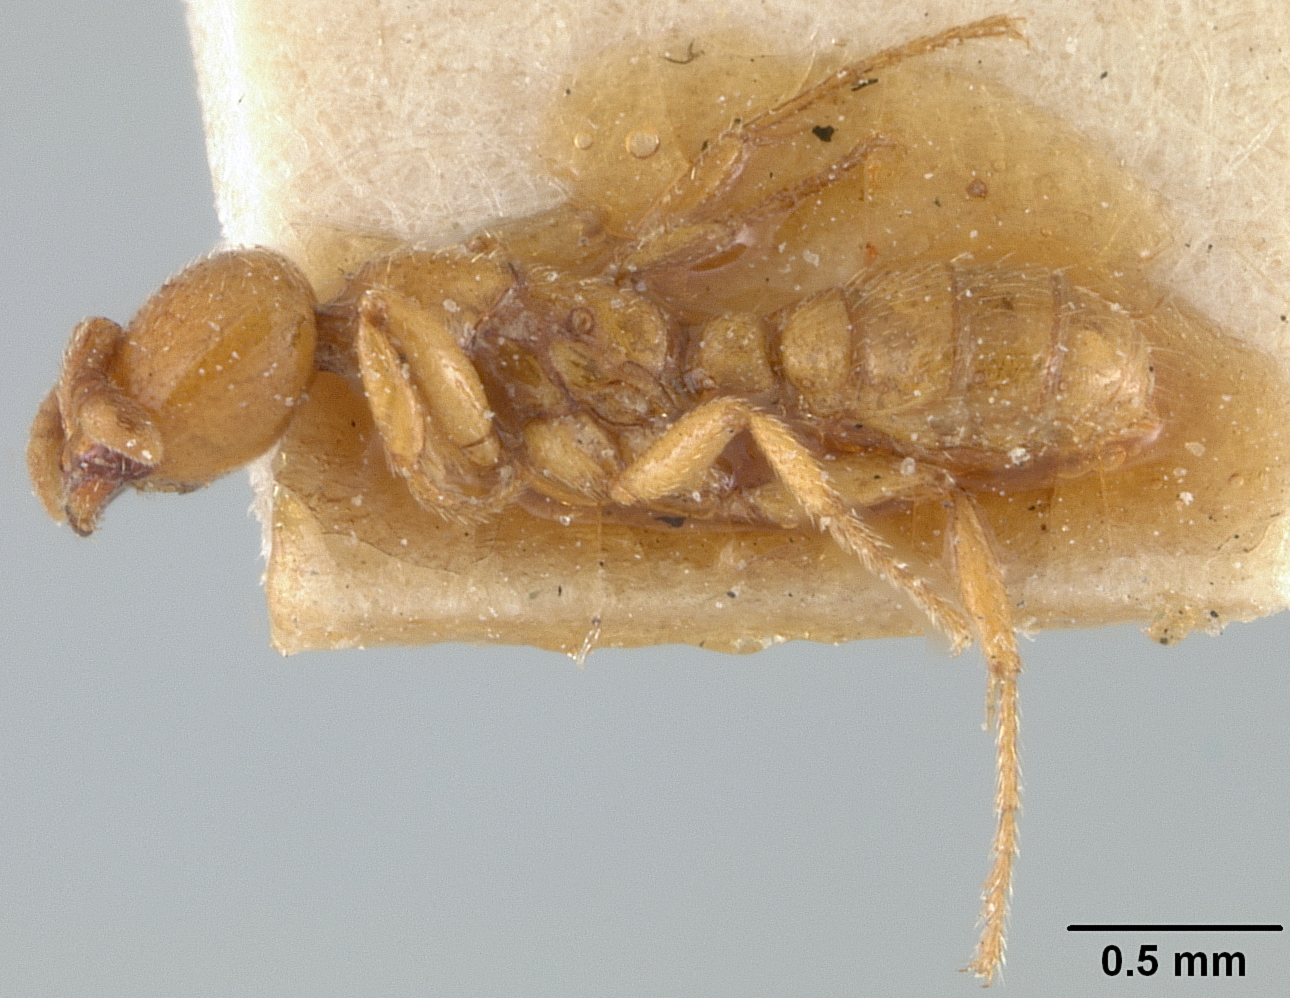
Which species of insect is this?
Dorylus brevipennis
